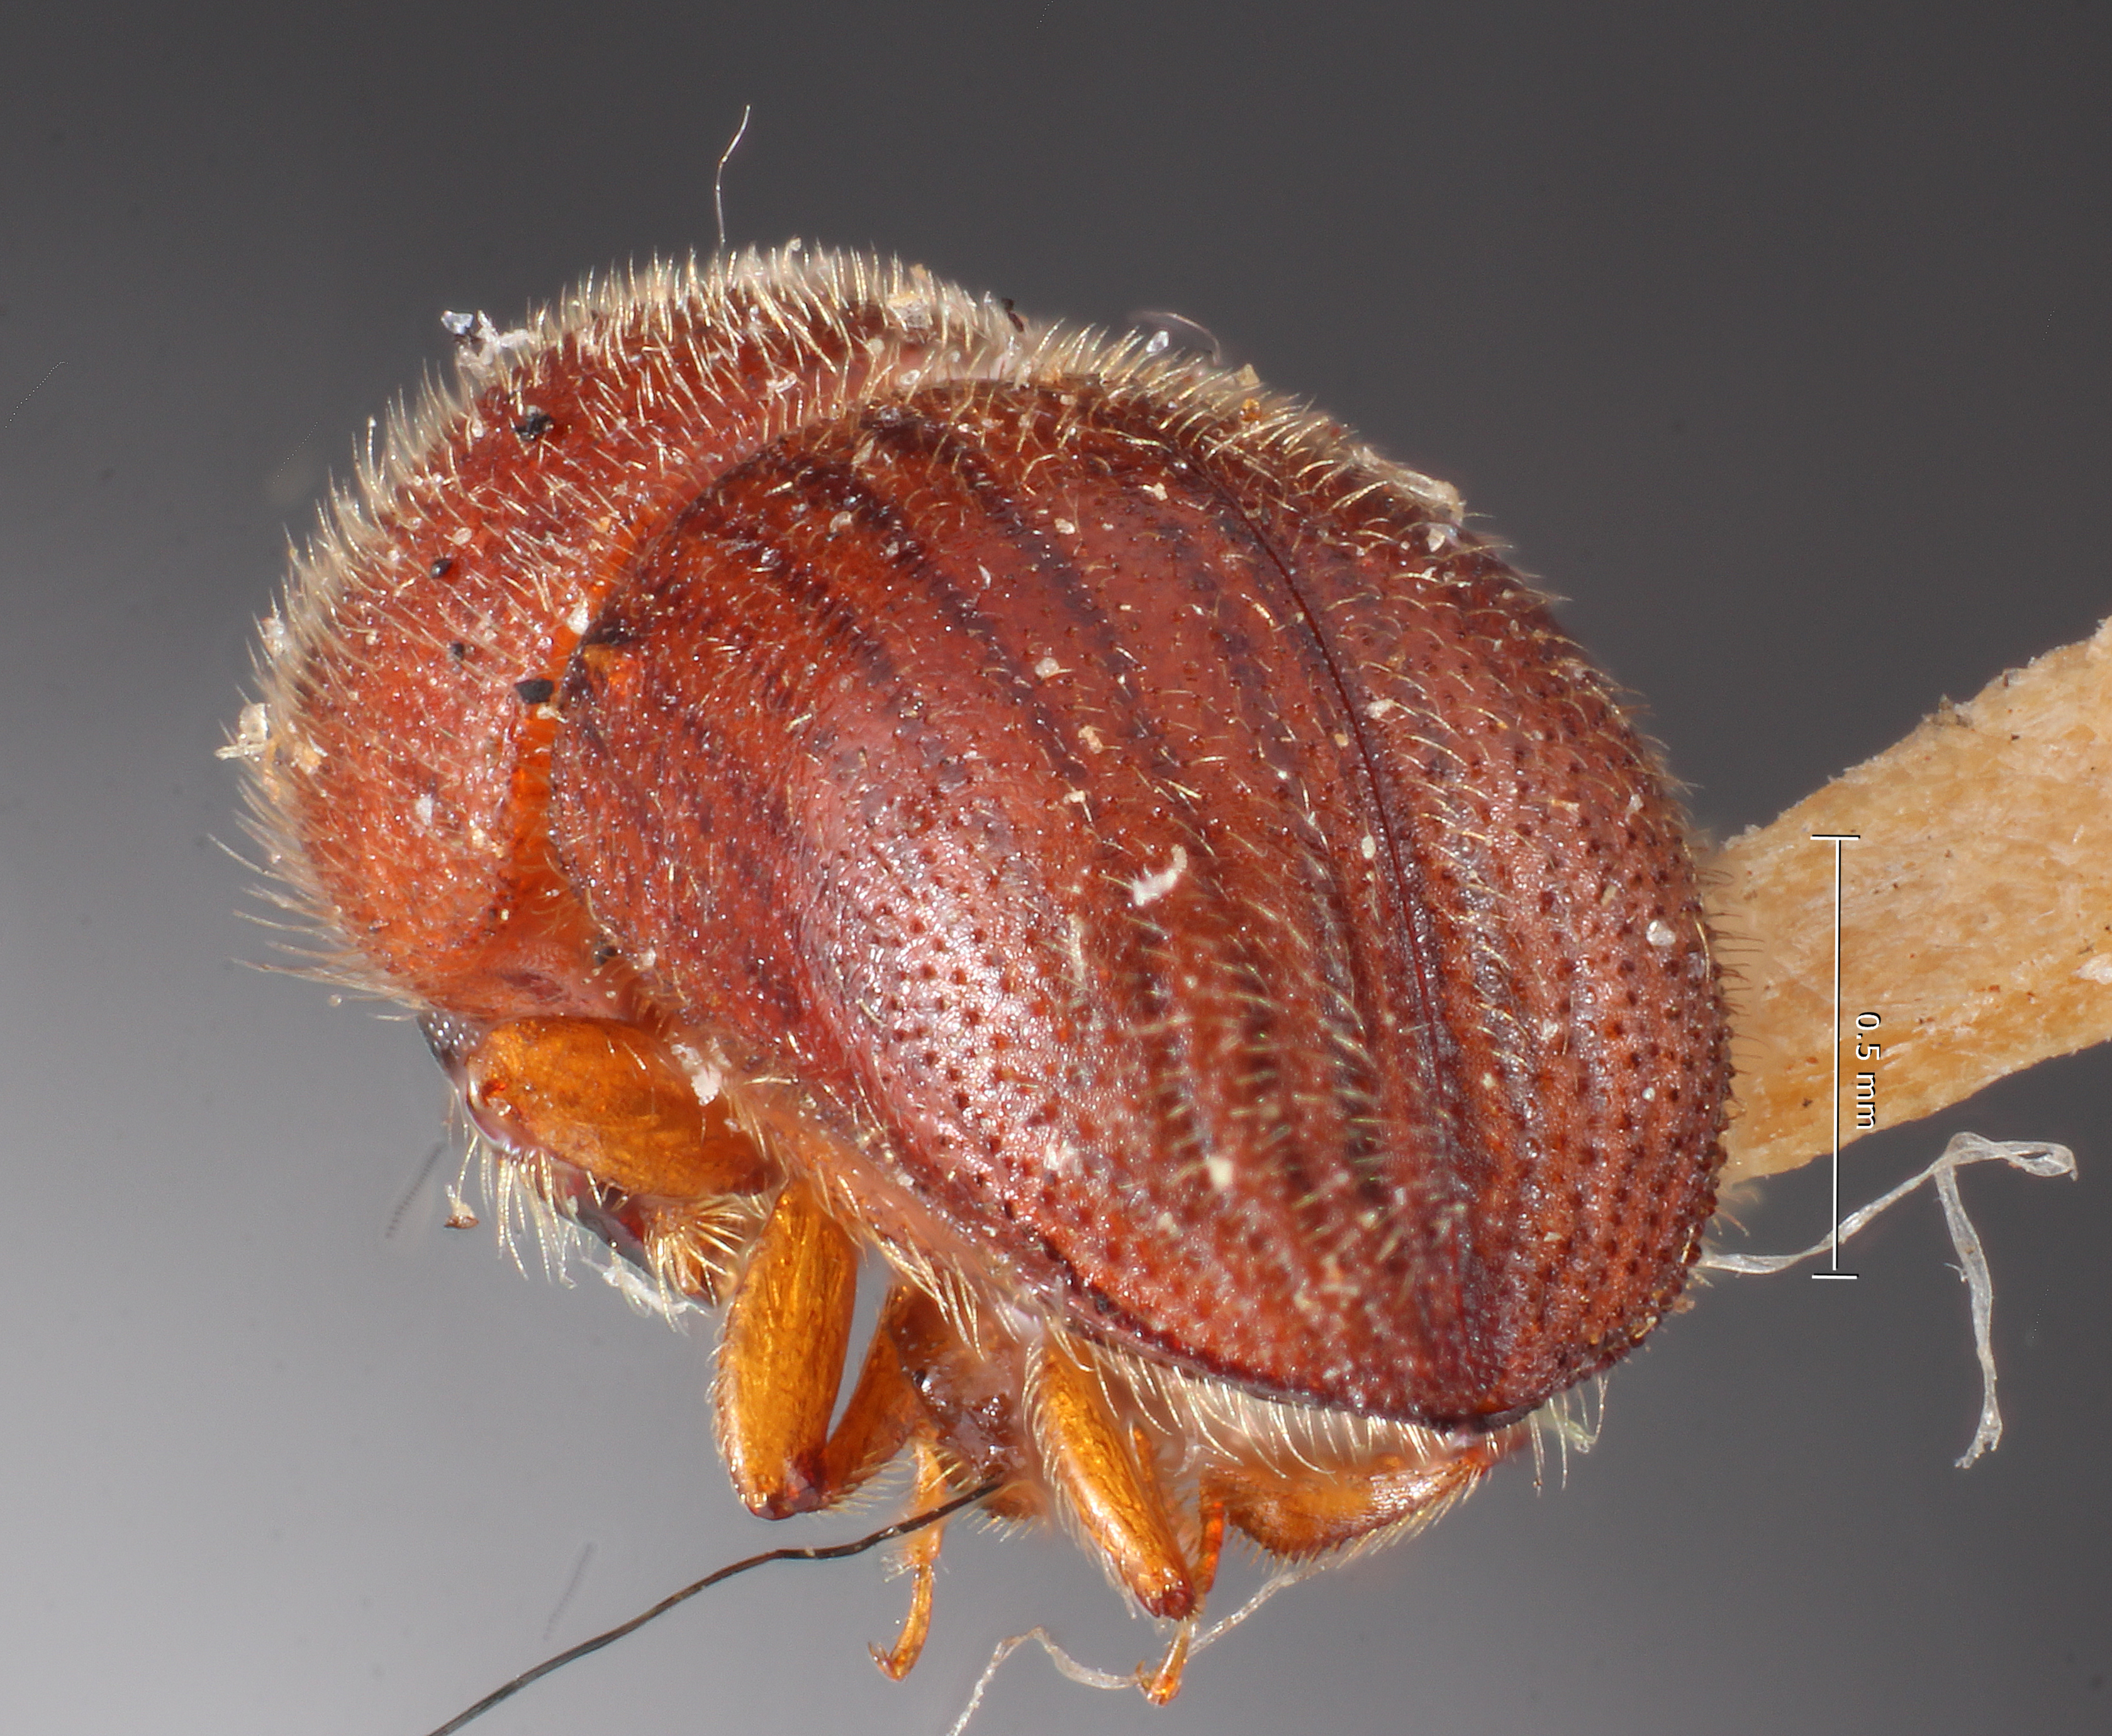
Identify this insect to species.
Dryocoetoides guatemalensis
